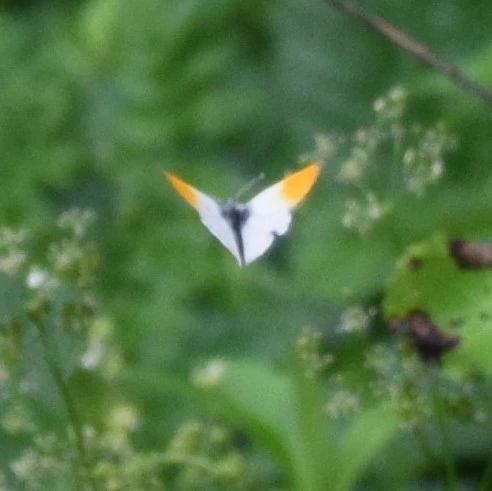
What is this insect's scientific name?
Anthocharis cardamines
